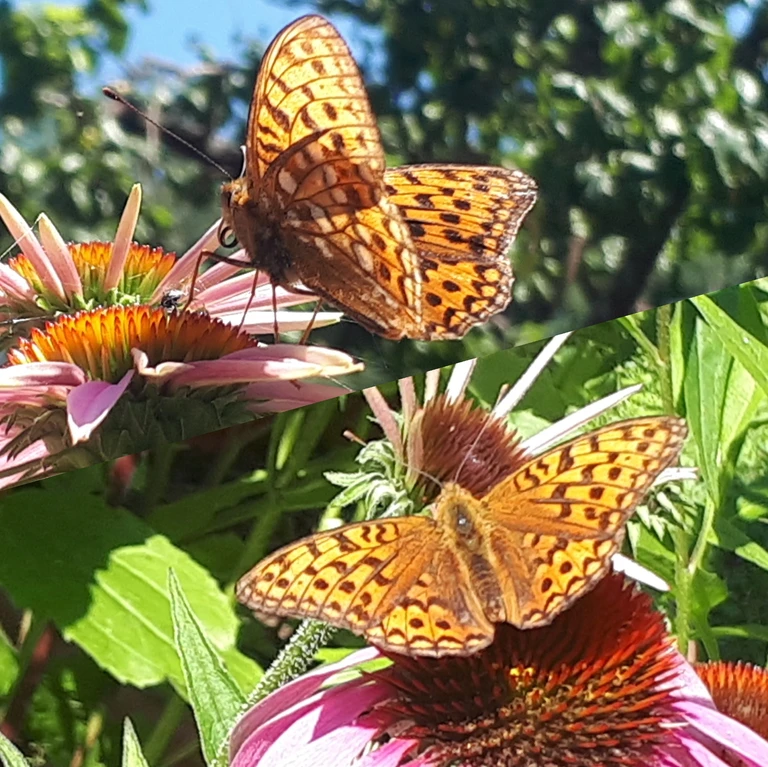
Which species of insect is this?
Fabriciana adippe
